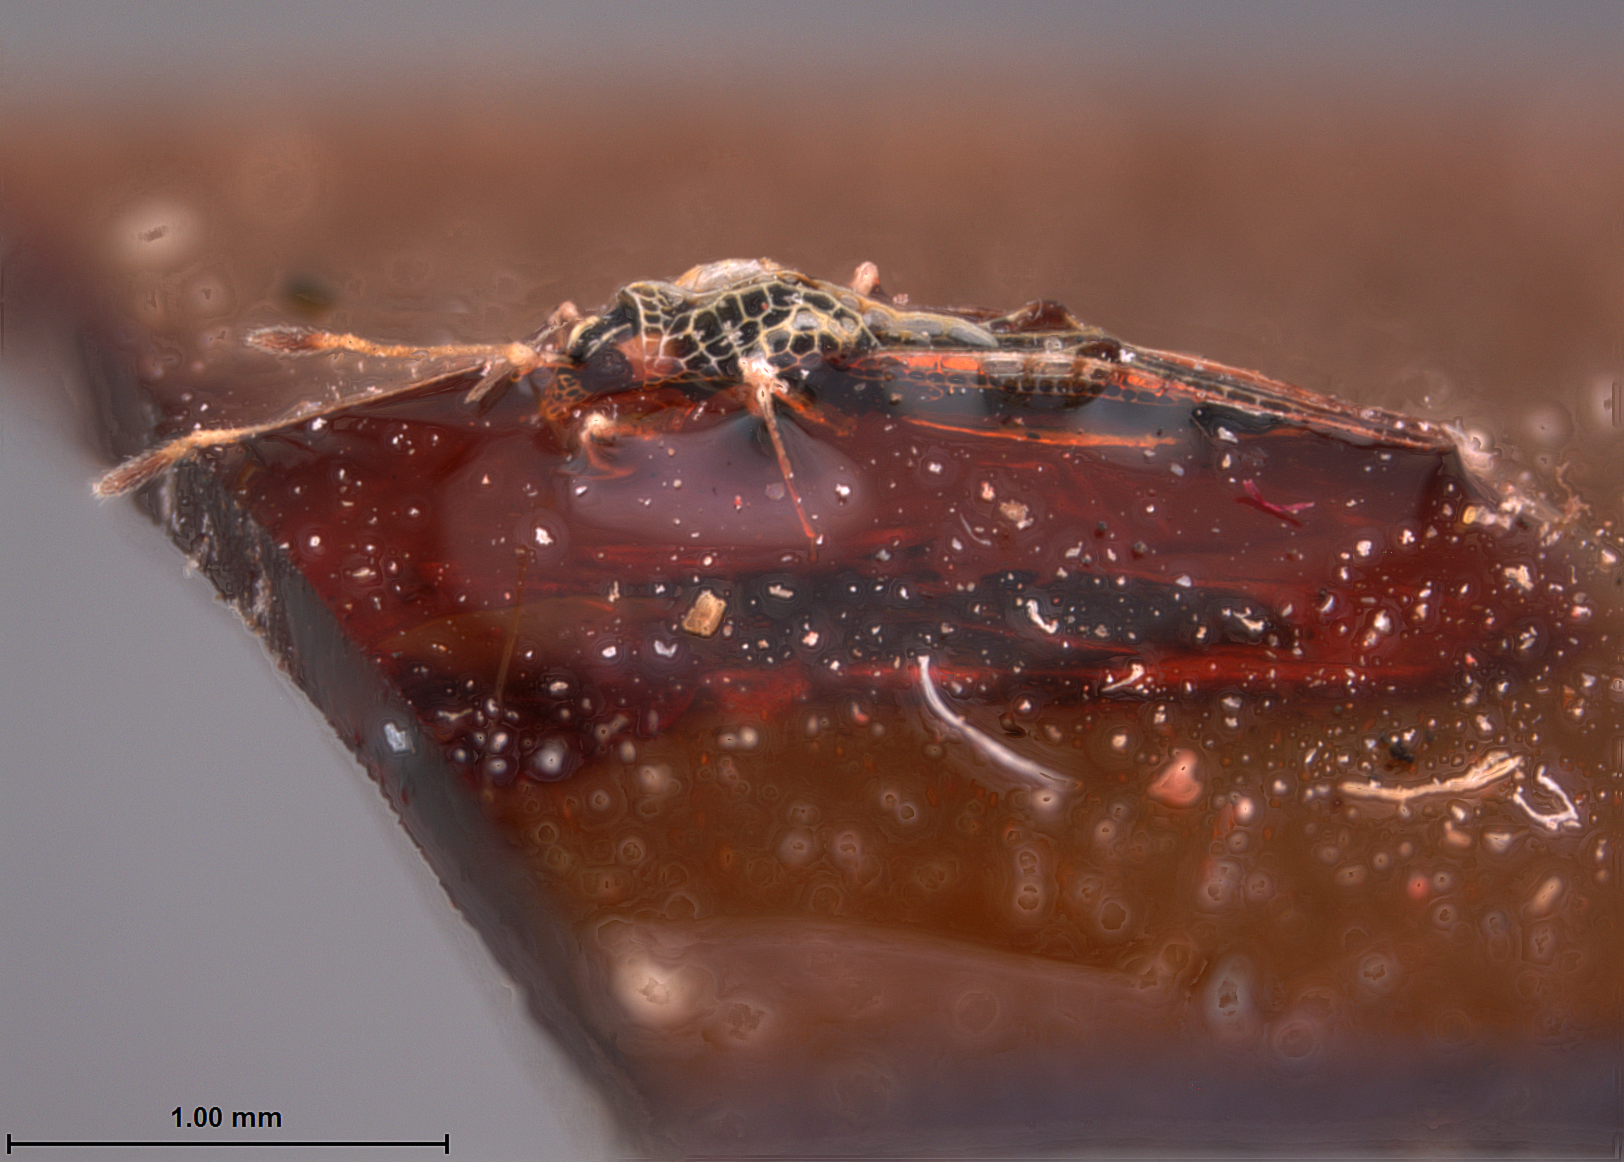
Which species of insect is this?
Monanthia cheriana
